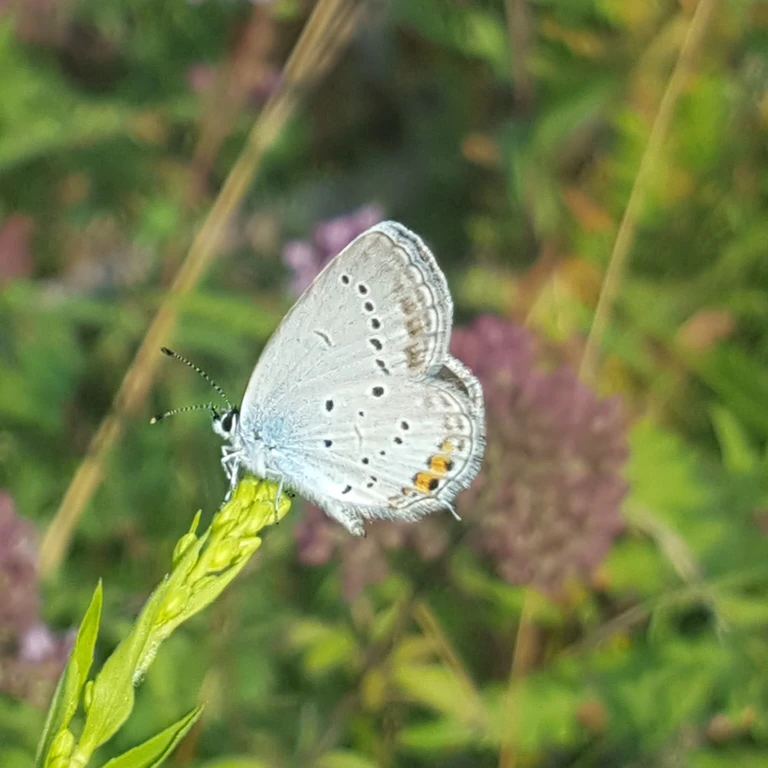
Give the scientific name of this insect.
Cupido argiades (also Elkalyce argiades)
